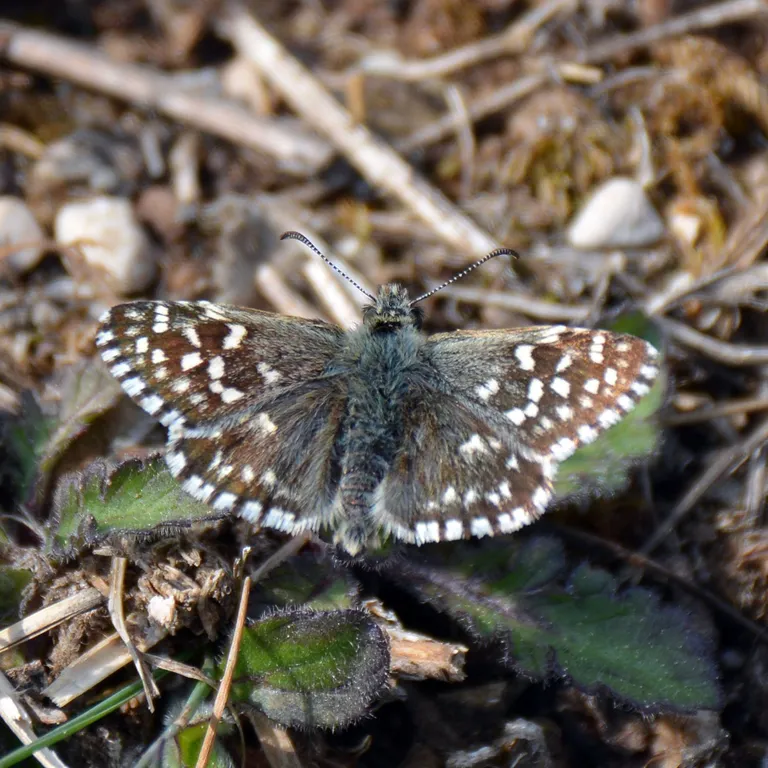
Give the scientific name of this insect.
Pyrgus malvae
